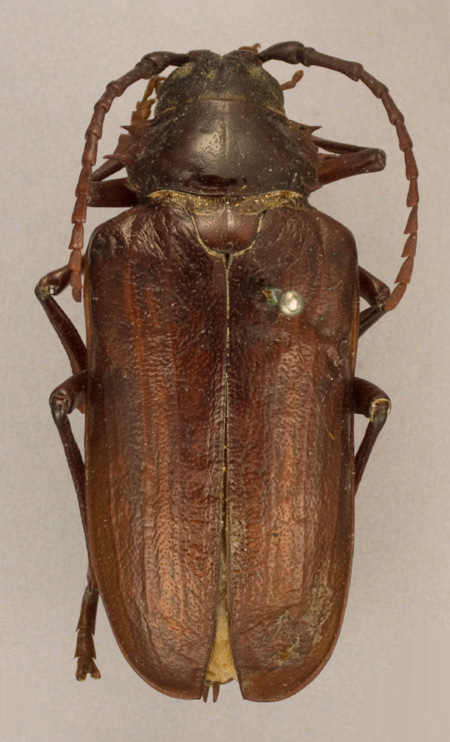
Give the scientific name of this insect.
Prionus californicus (also Prionus solidus)
